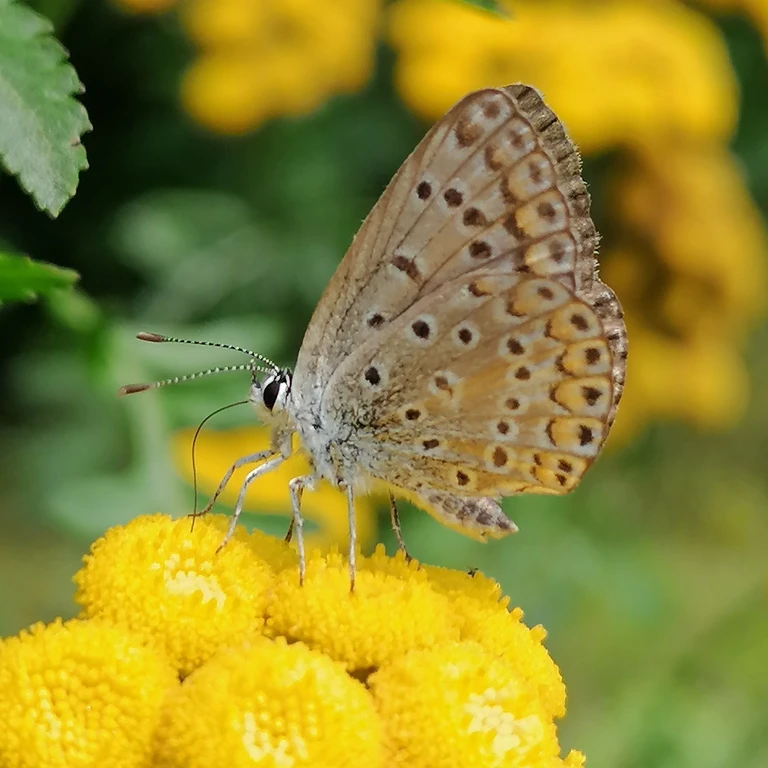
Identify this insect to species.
Polyommatus icarus
